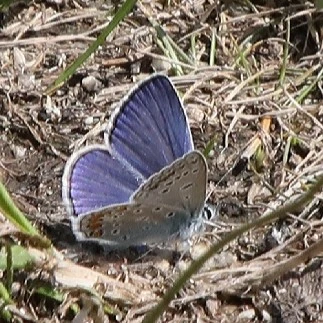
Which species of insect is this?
Polyommatus icarus
